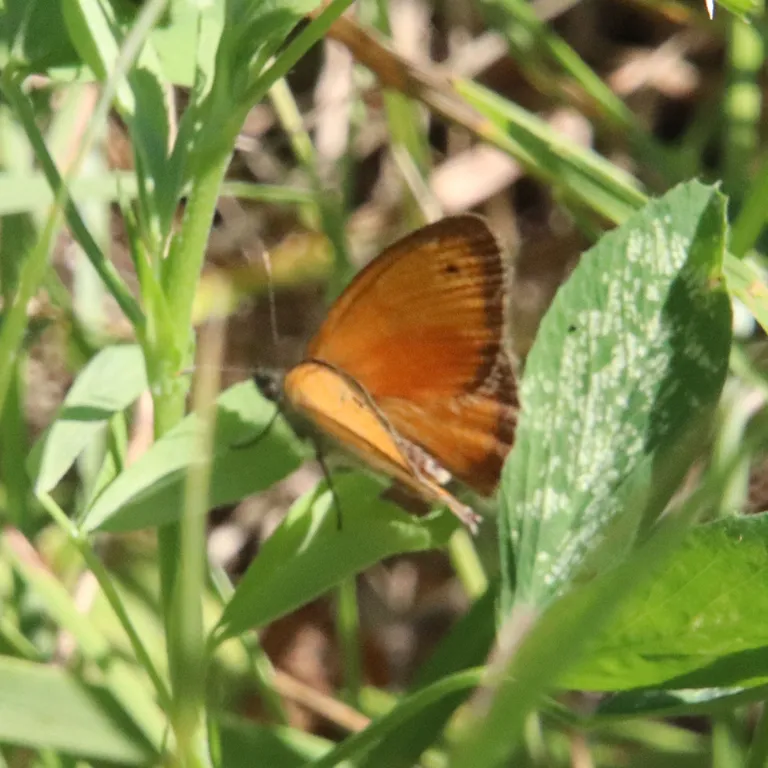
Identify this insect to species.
Coenonympha pamphilus
